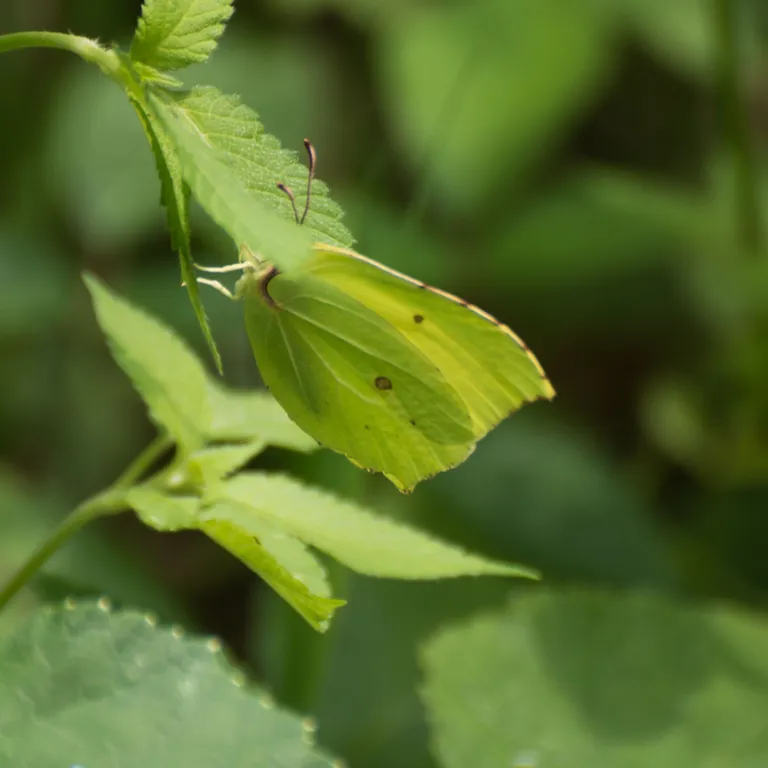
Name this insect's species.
Gonepteryx rhamni
